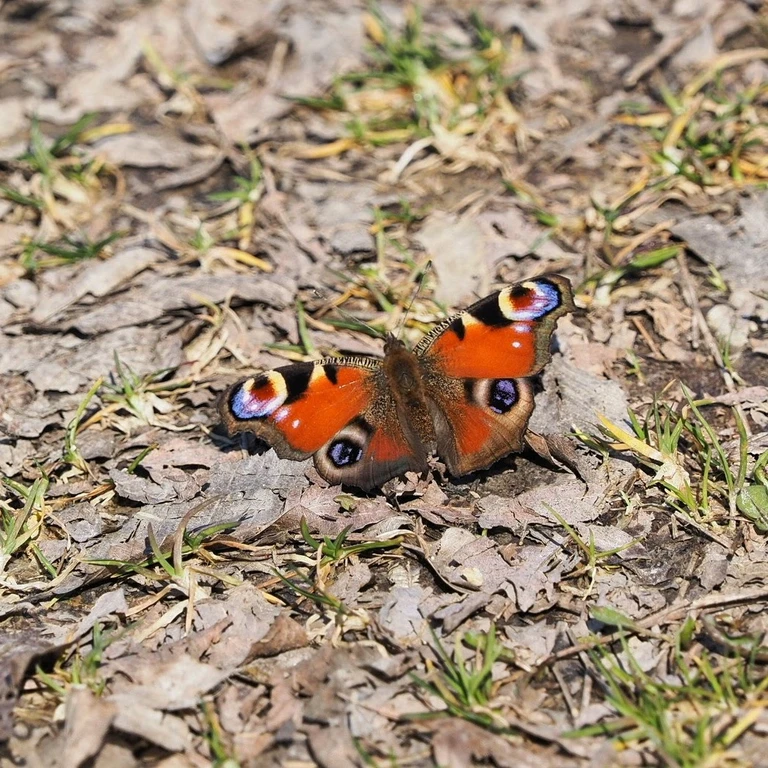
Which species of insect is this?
Aglais io
